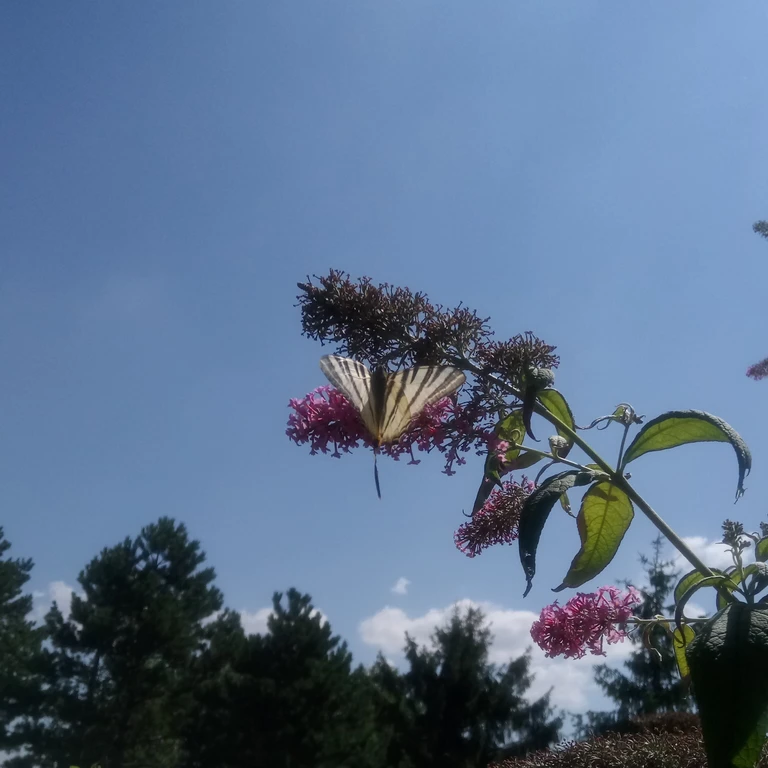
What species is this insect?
Iphiclides podalirius
